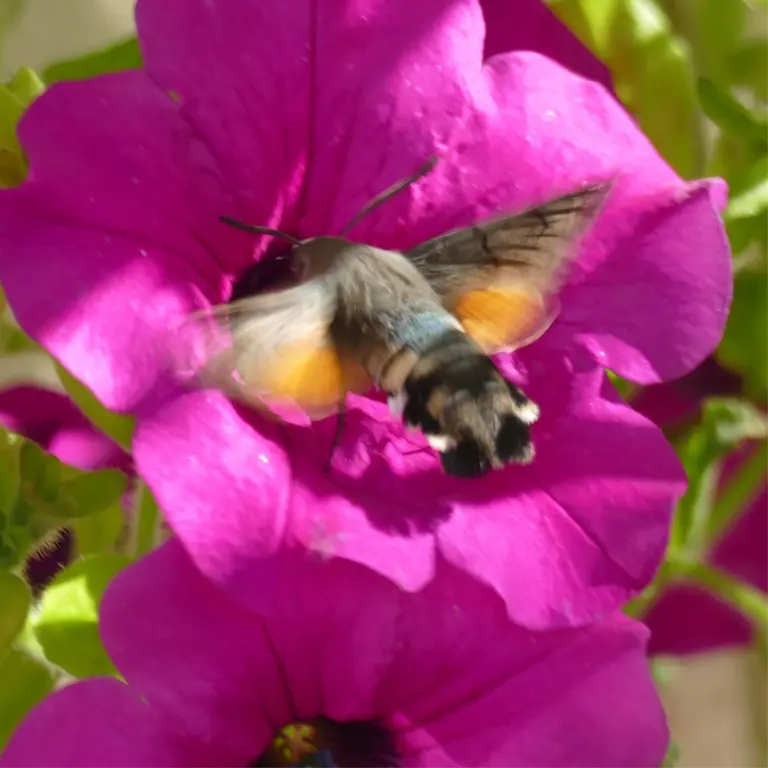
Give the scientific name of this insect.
Macroglossum stellatarum
